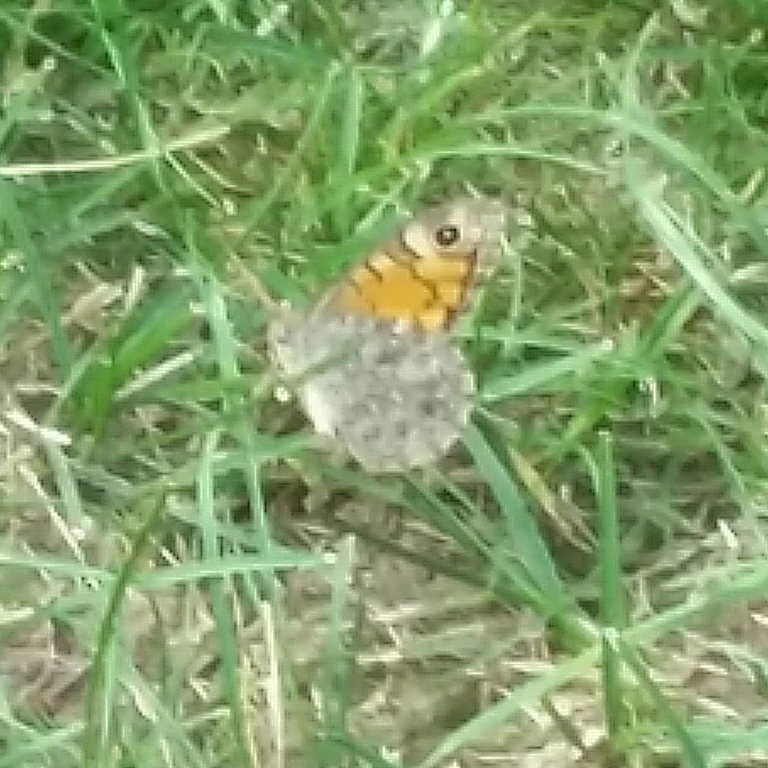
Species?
Lasiommata megera (also Pararge megera)
